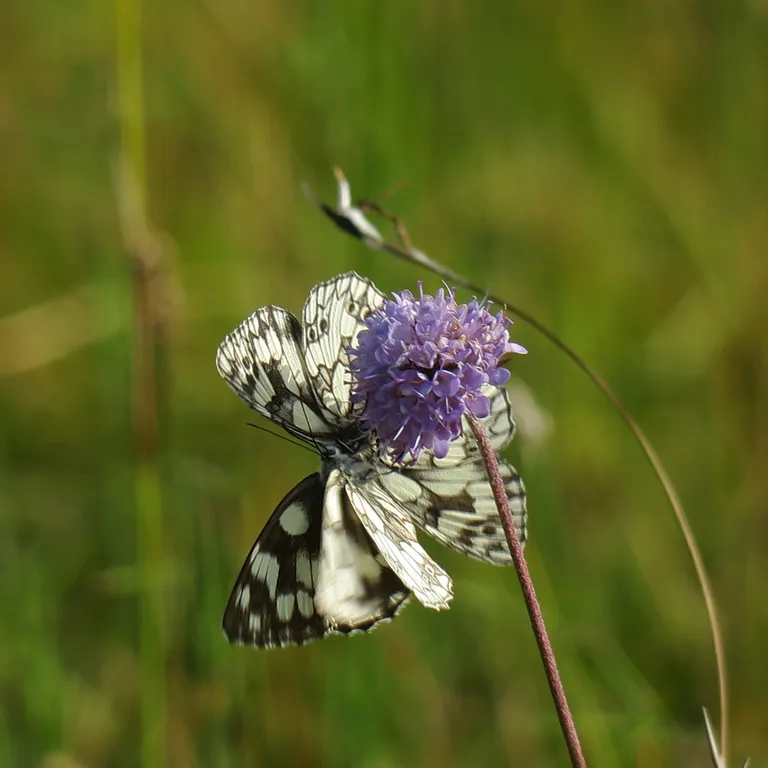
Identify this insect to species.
Melanargia galathea
